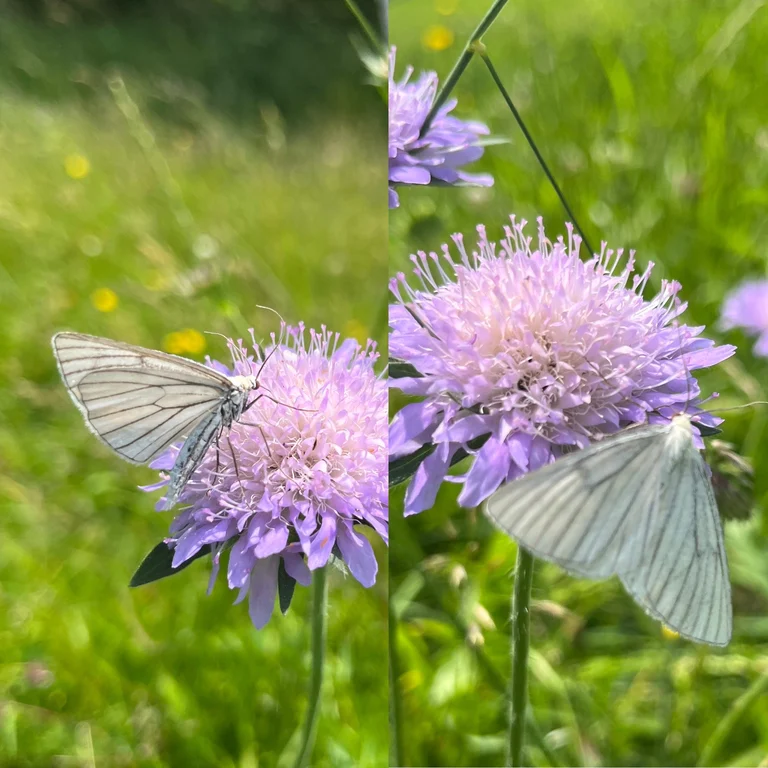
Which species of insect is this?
Siona lineata
